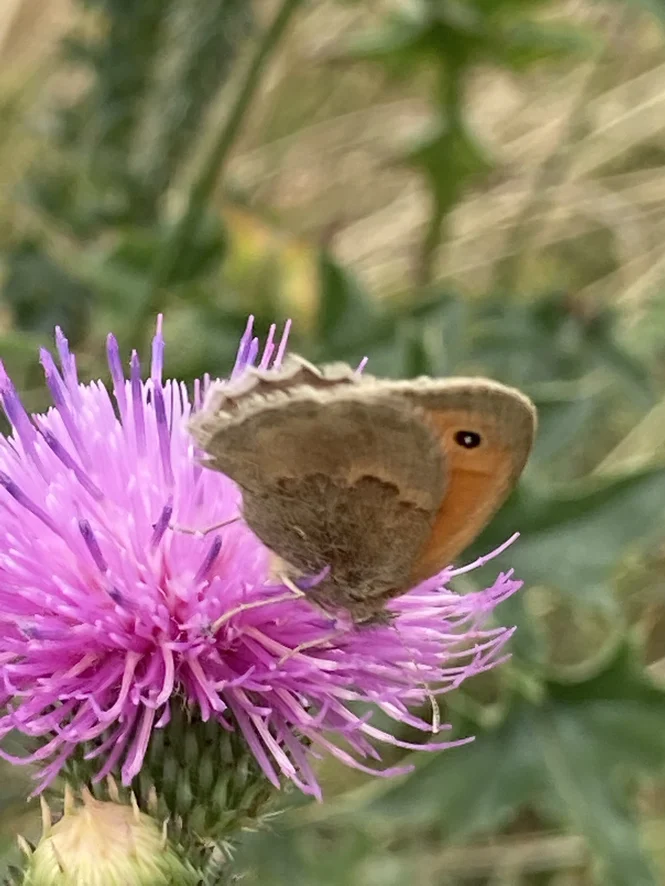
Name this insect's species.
Coenonympha pamphilus
